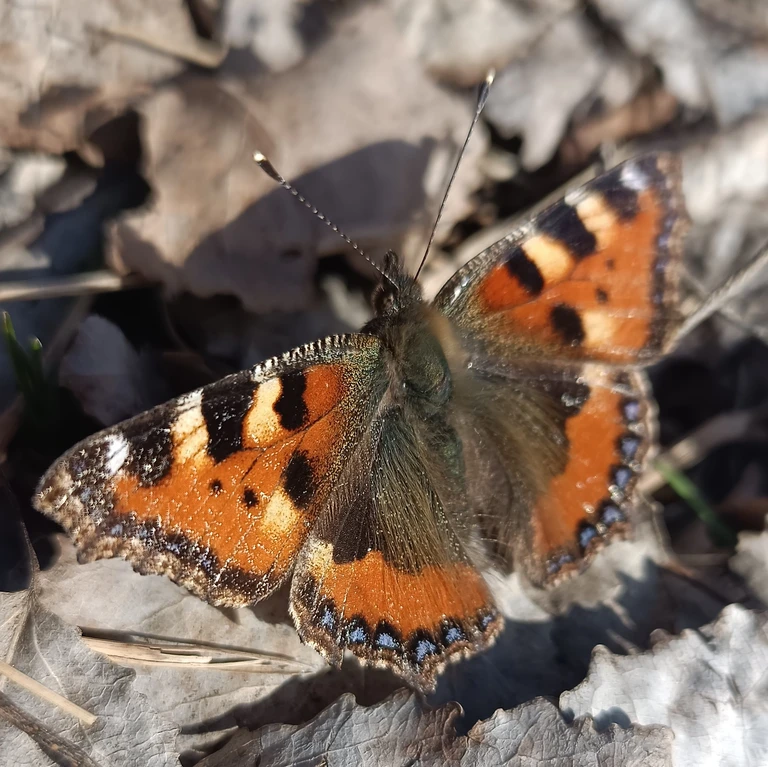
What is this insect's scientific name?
Aglais urticae
